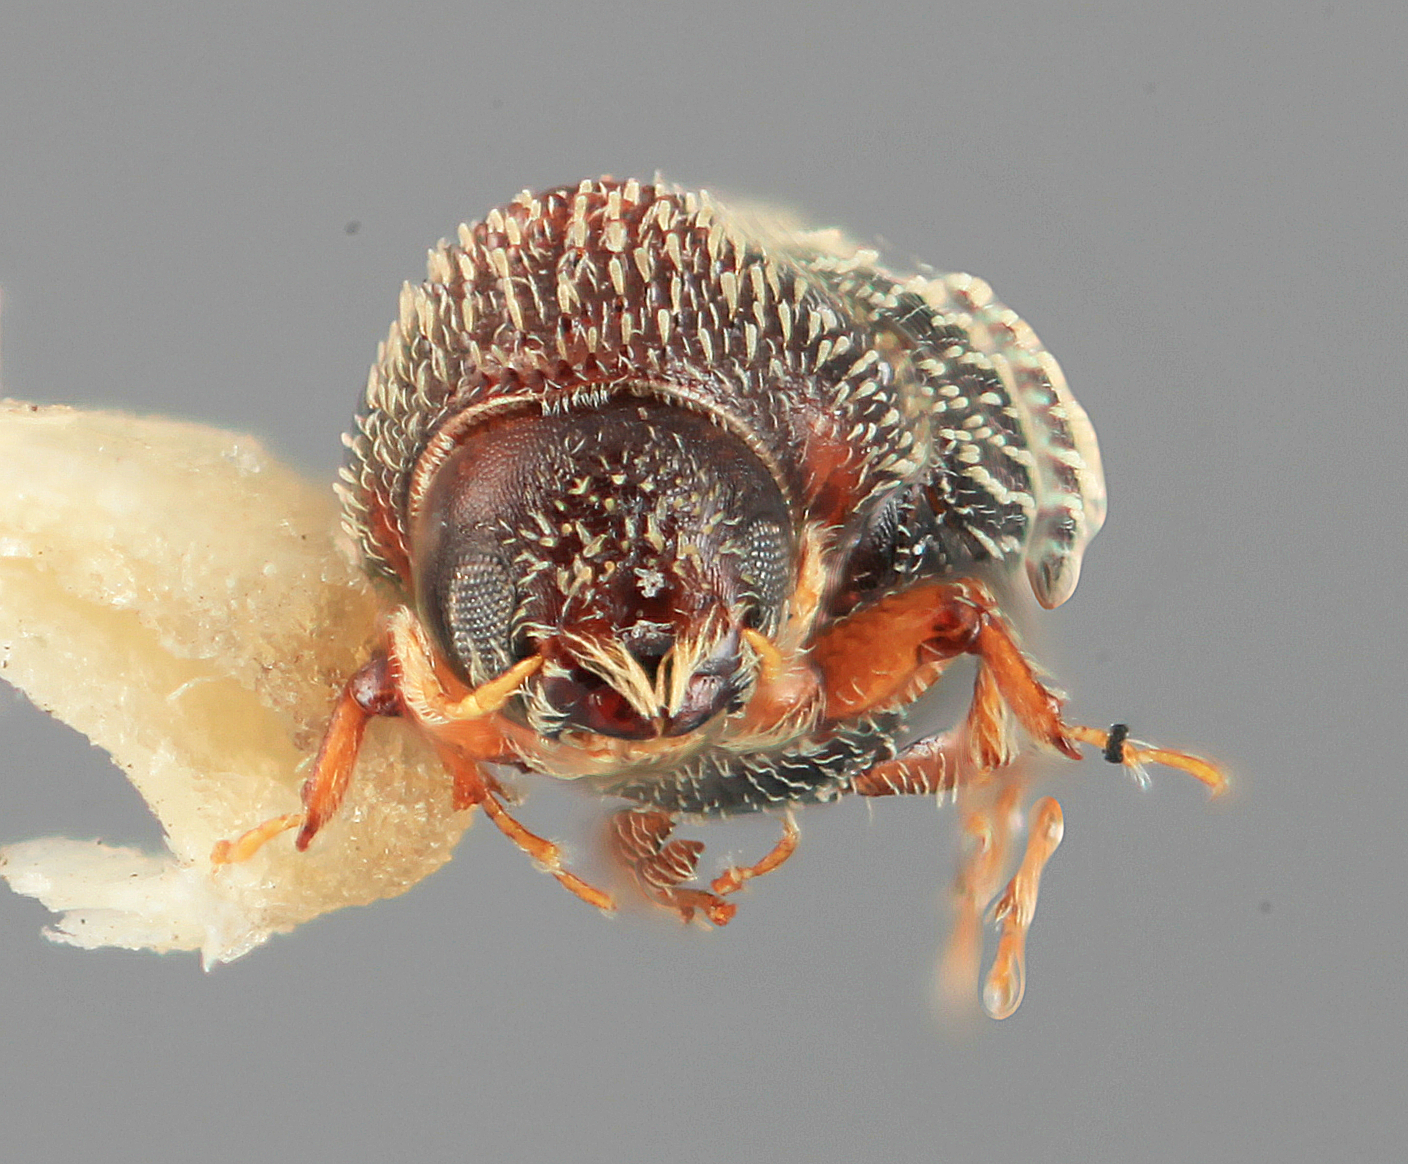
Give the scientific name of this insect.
Pseudothysanoes viscivorus
